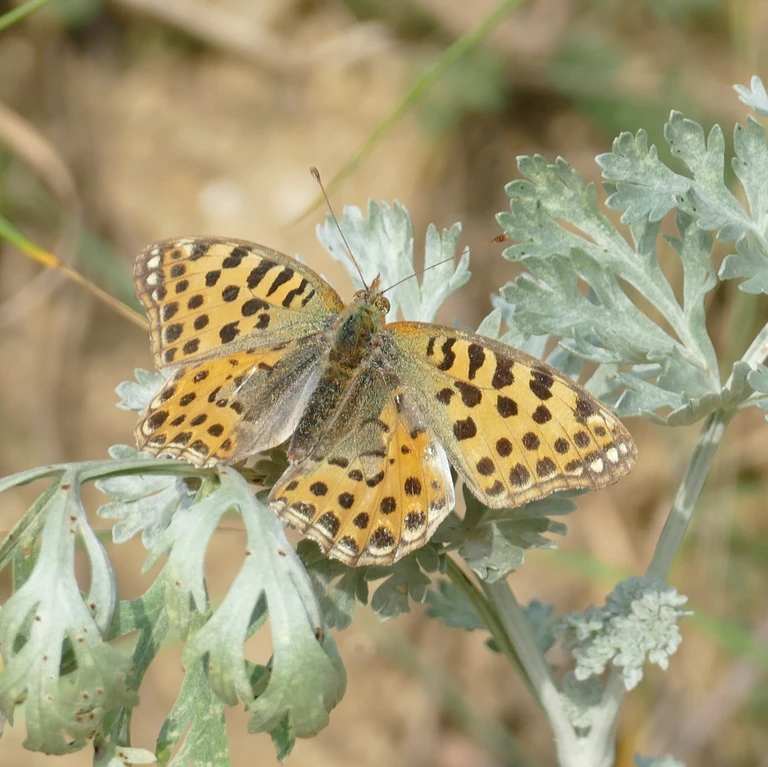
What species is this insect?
Issoria lathonia
